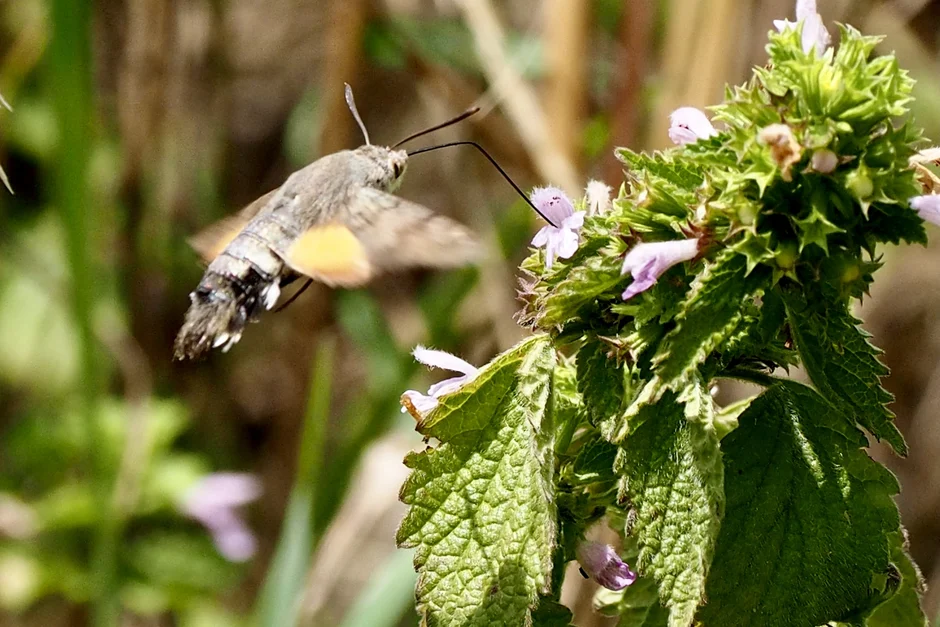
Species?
Macroglossum stellatarum
